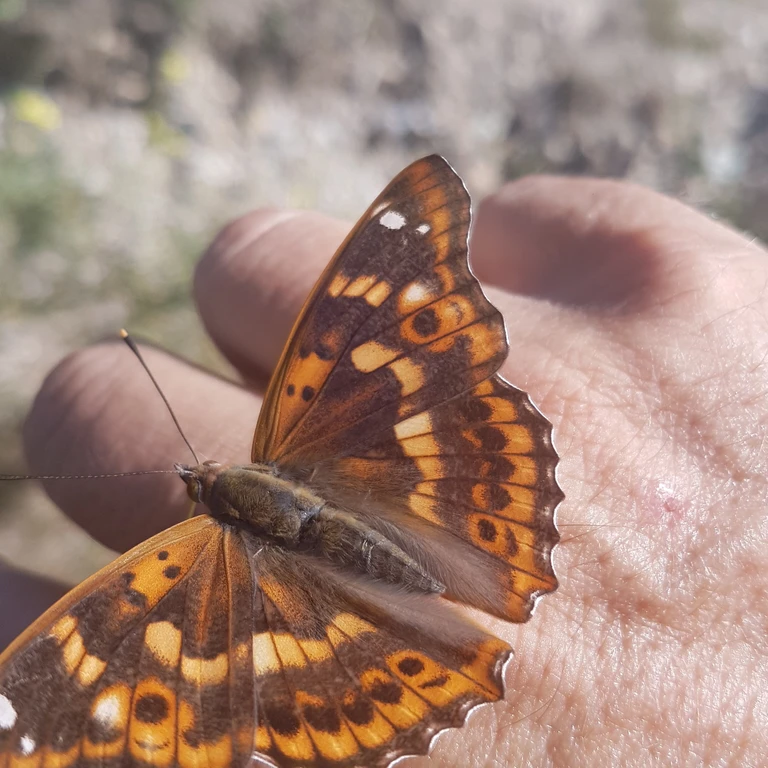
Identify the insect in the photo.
Apatura ilia
